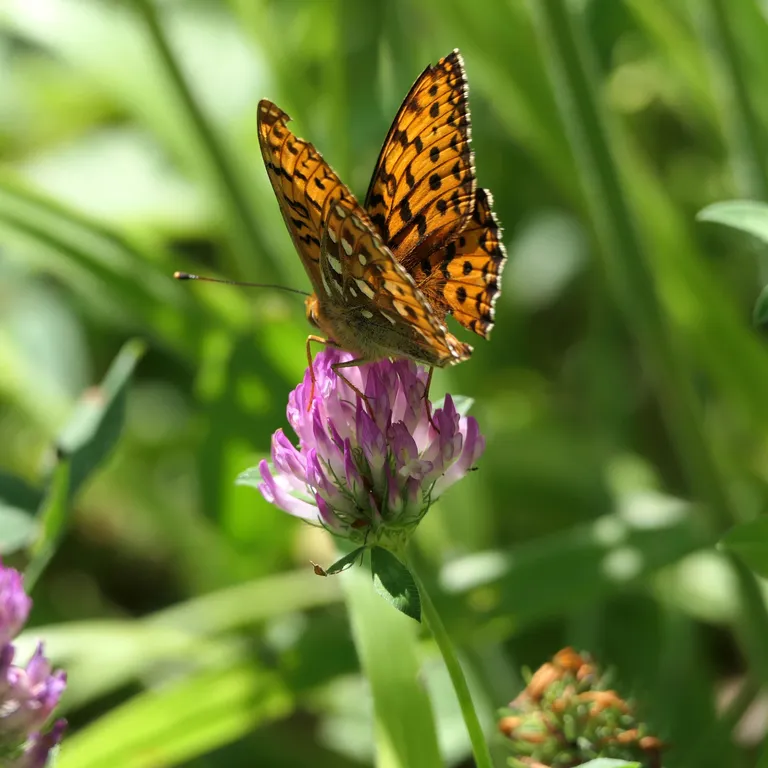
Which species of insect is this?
Speyeria aglaja
